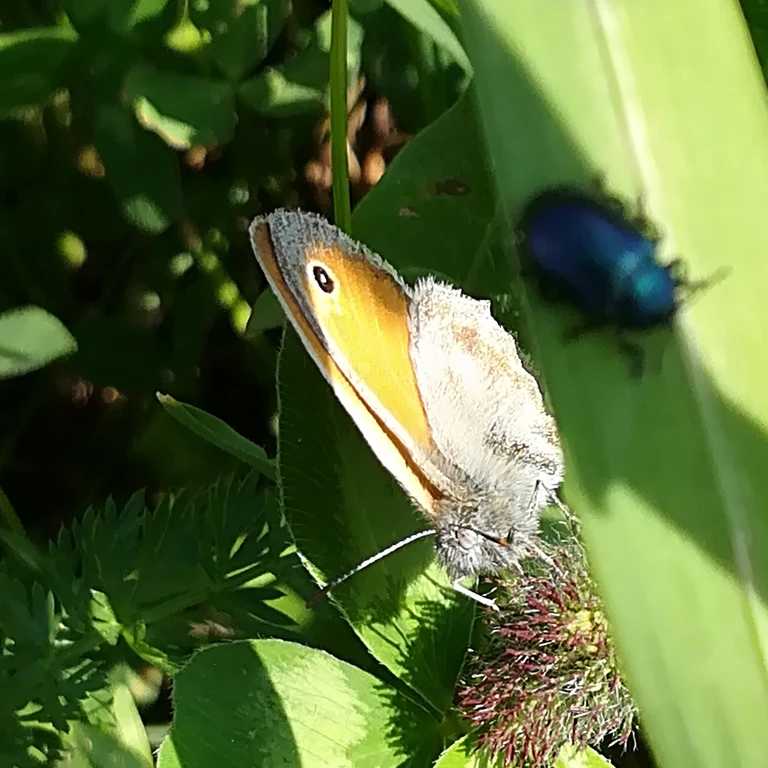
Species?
Coenonympha pamphilus
